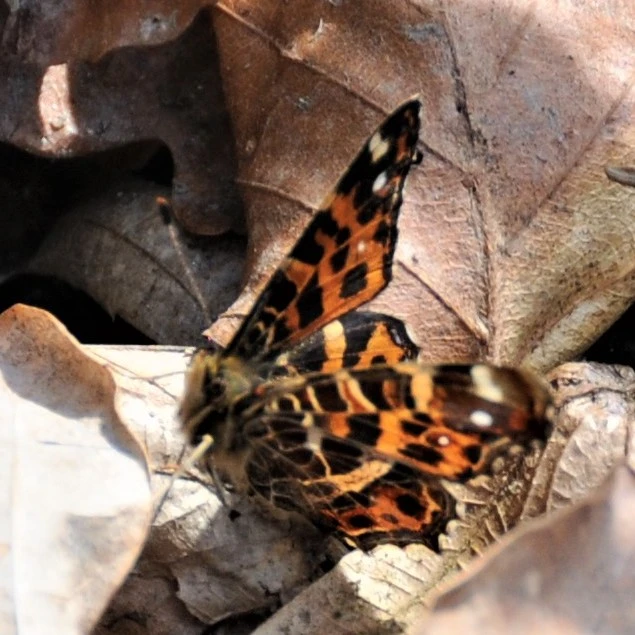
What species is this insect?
Araschnia levana
